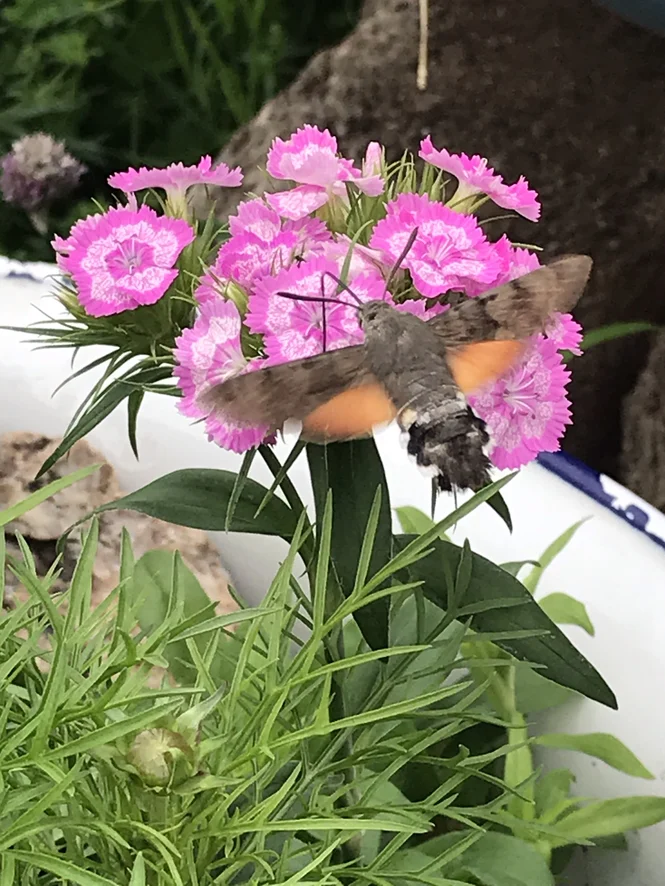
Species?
Macroglossum stellatarum
